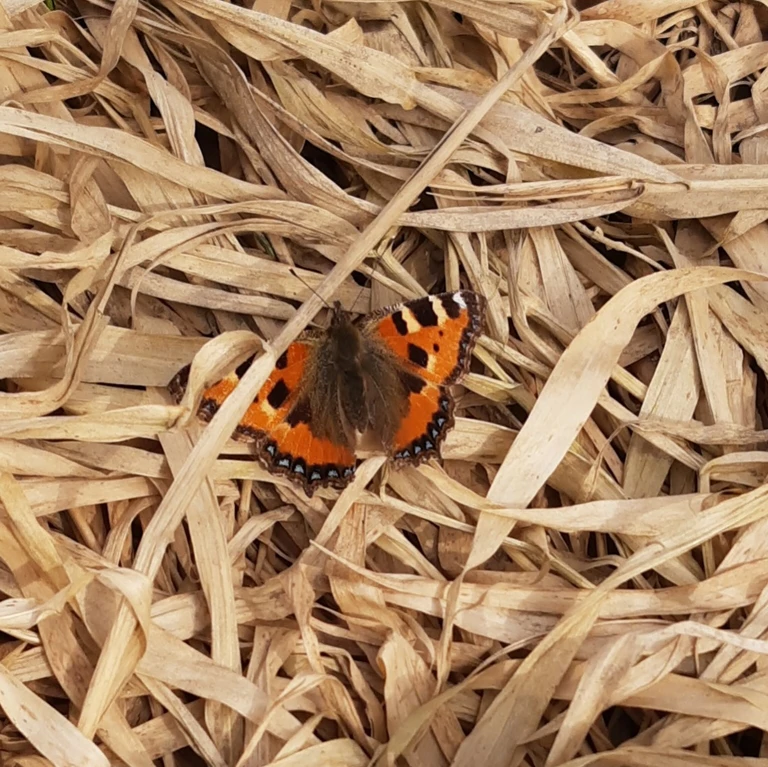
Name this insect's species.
Aglais urticae
